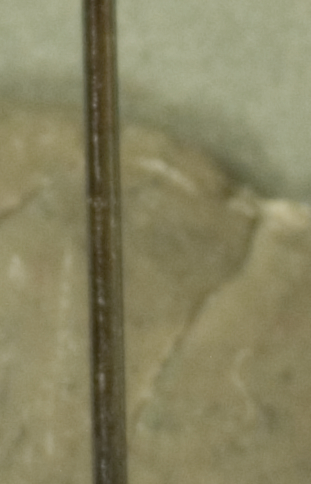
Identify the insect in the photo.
Strumigenys wheeleri
